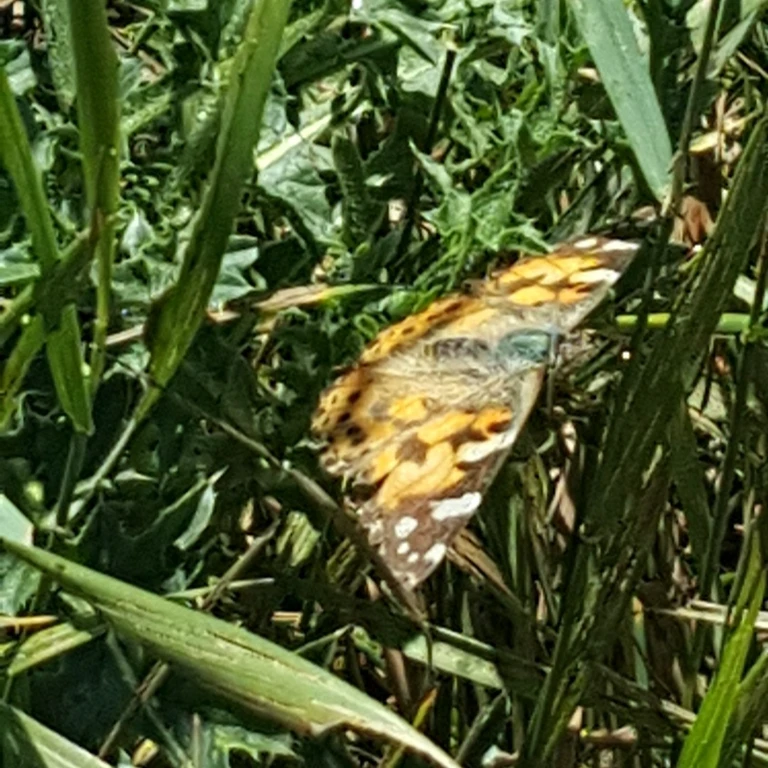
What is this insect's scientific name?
Vanessa cardui
